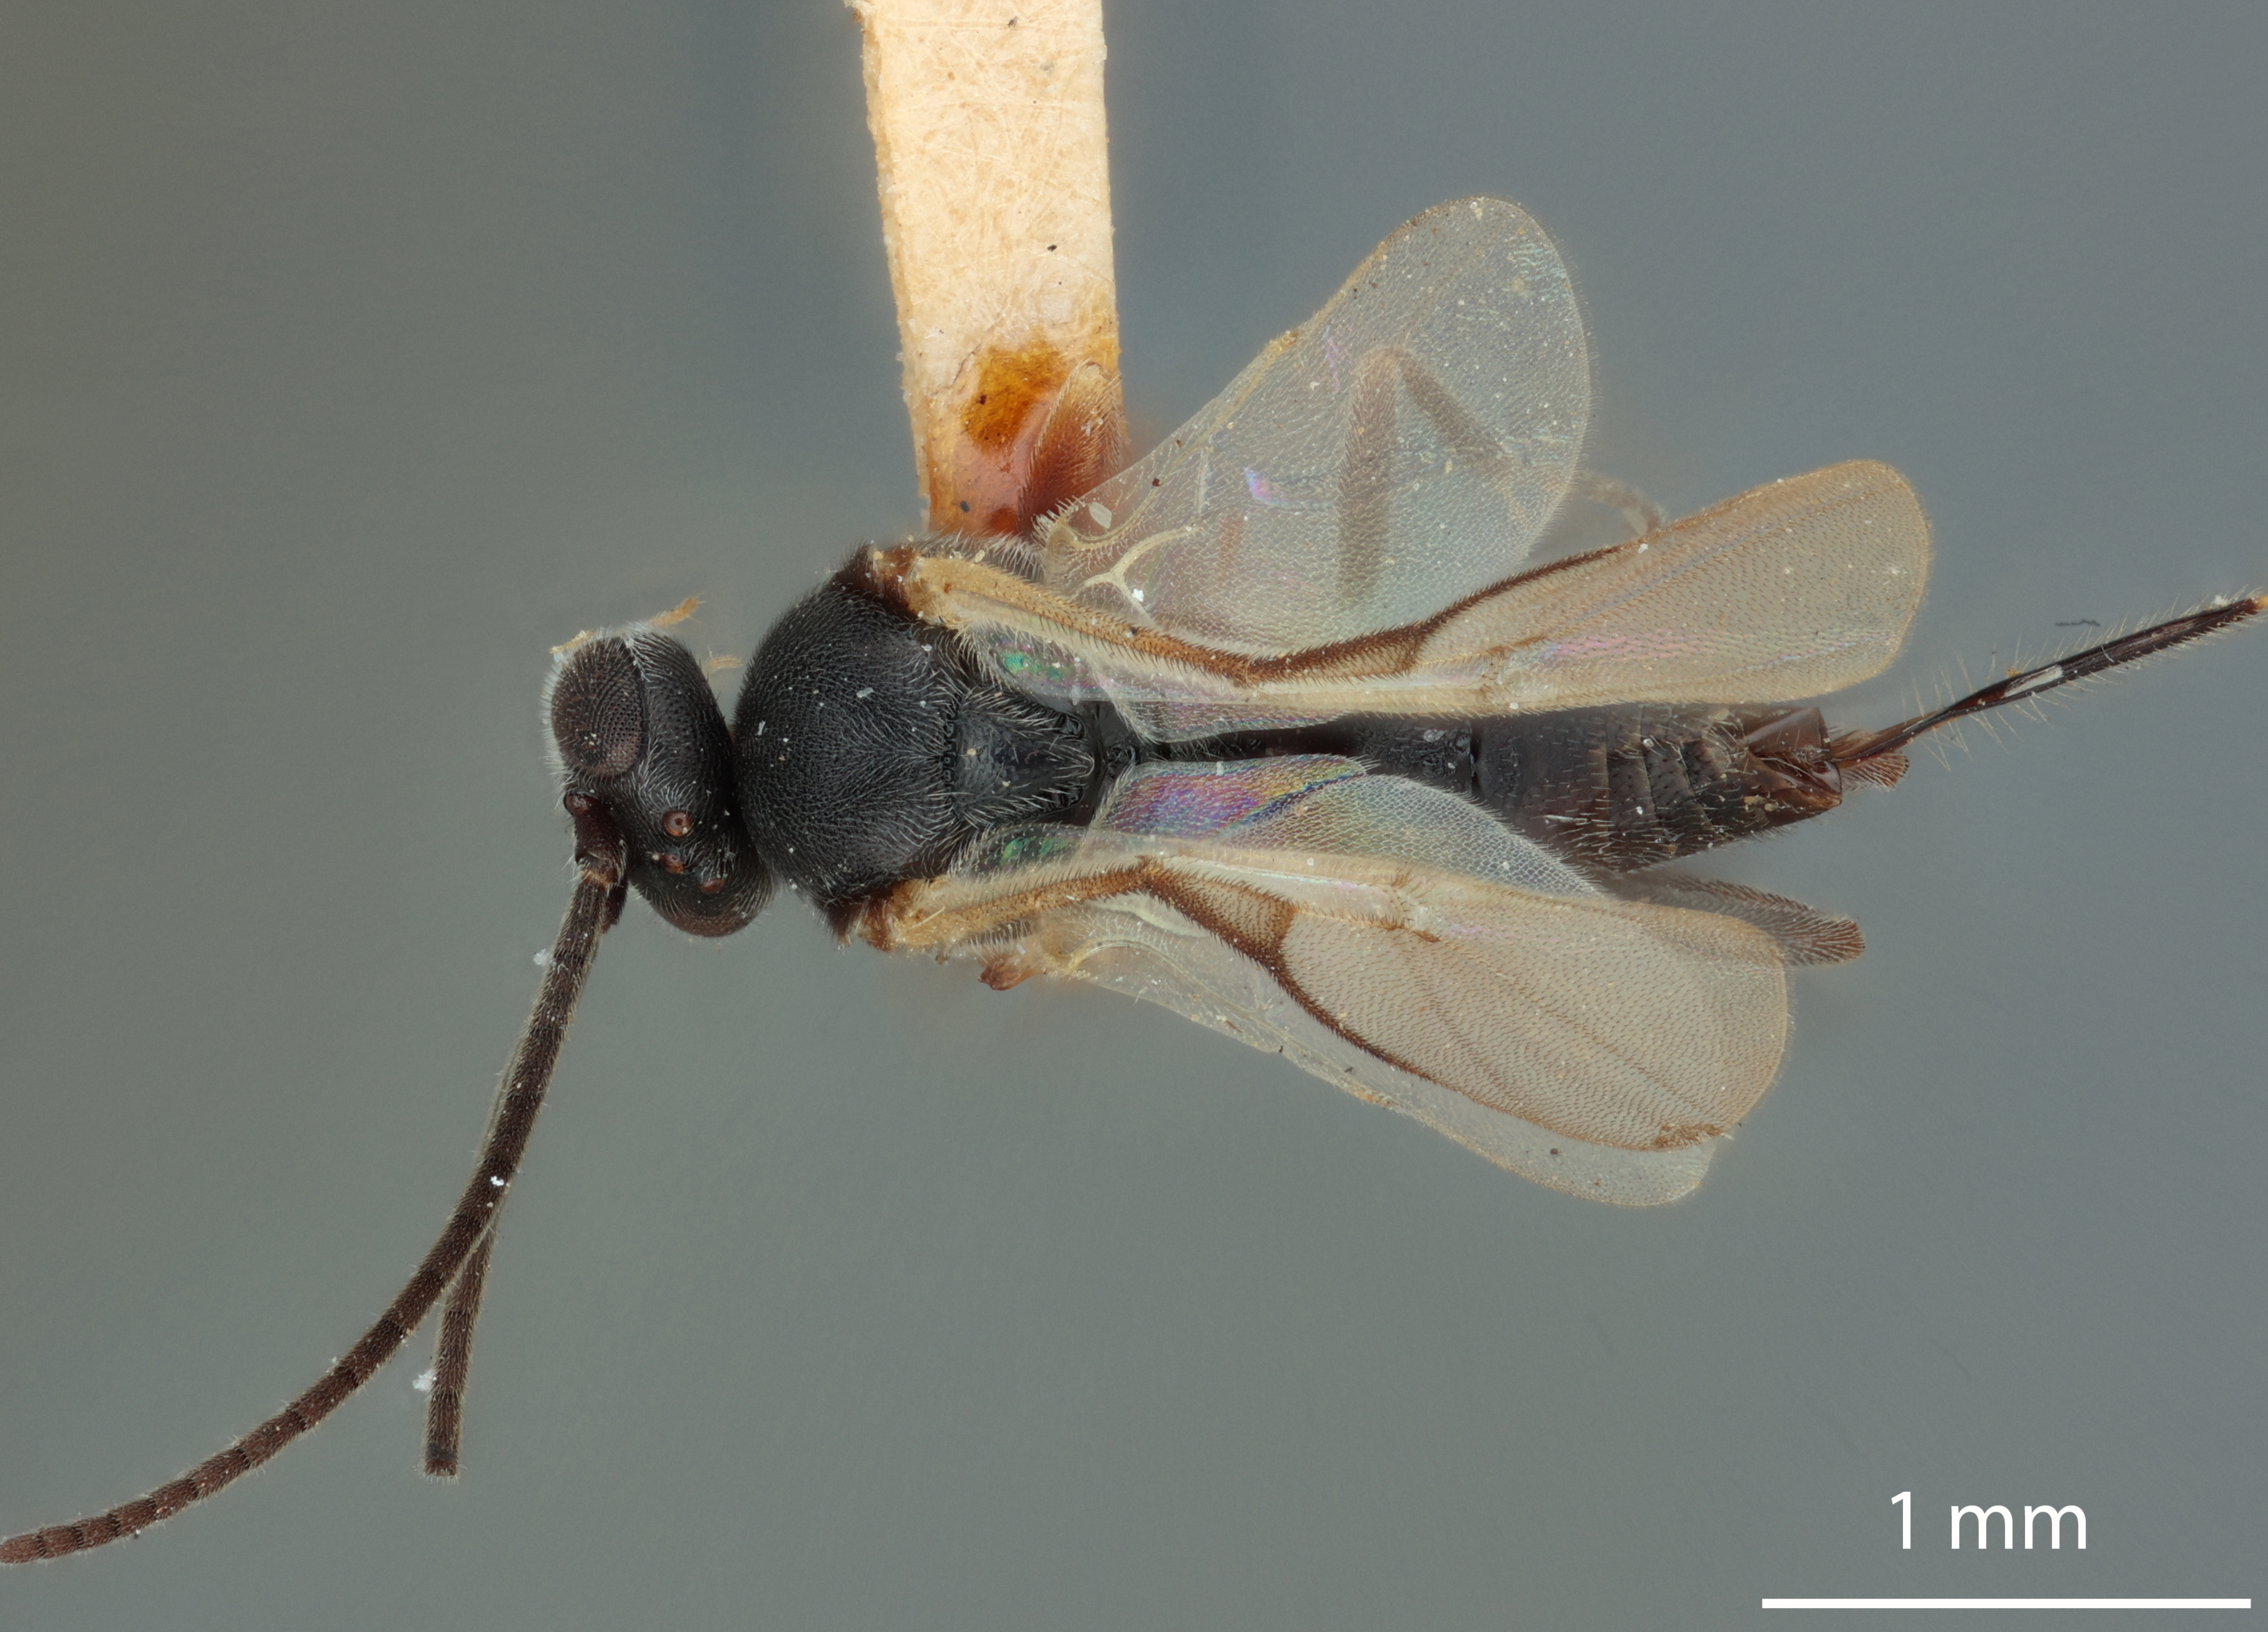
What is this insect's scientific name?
Apanteles upis
